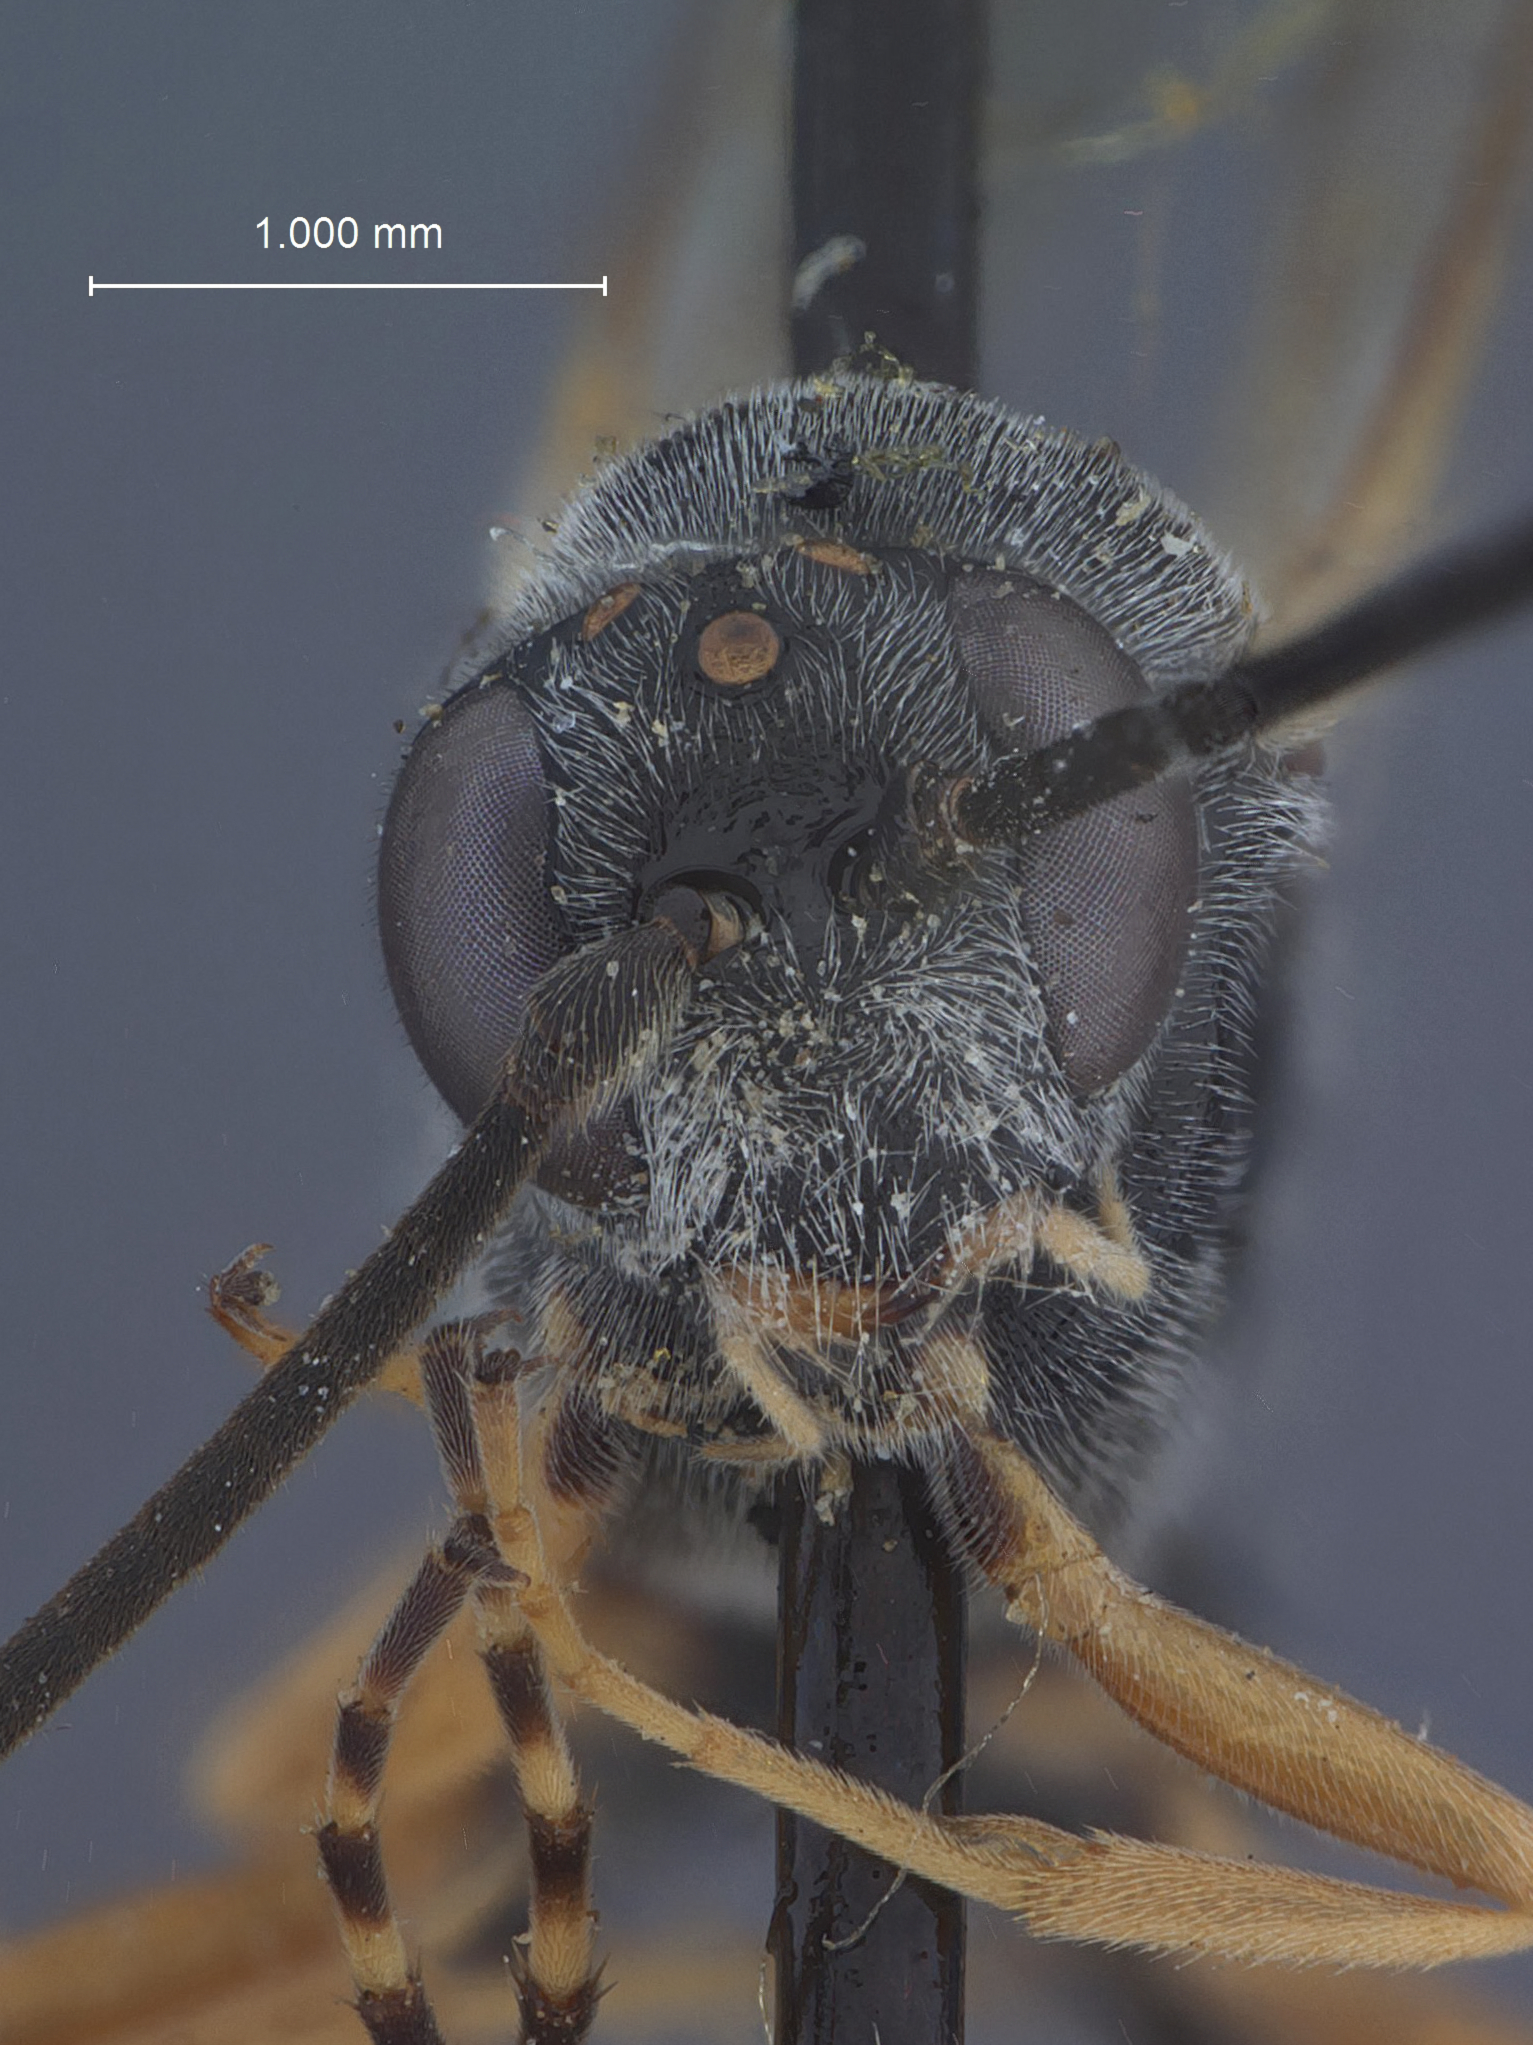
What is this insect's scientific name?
Campoletidea caradrinae
